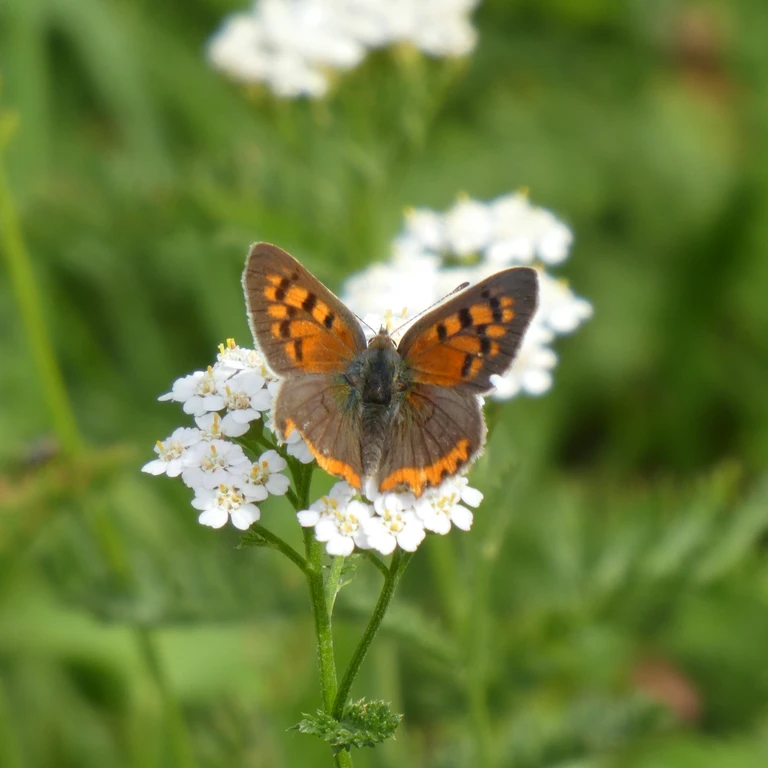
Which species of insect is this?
Lycaena phlaeas
